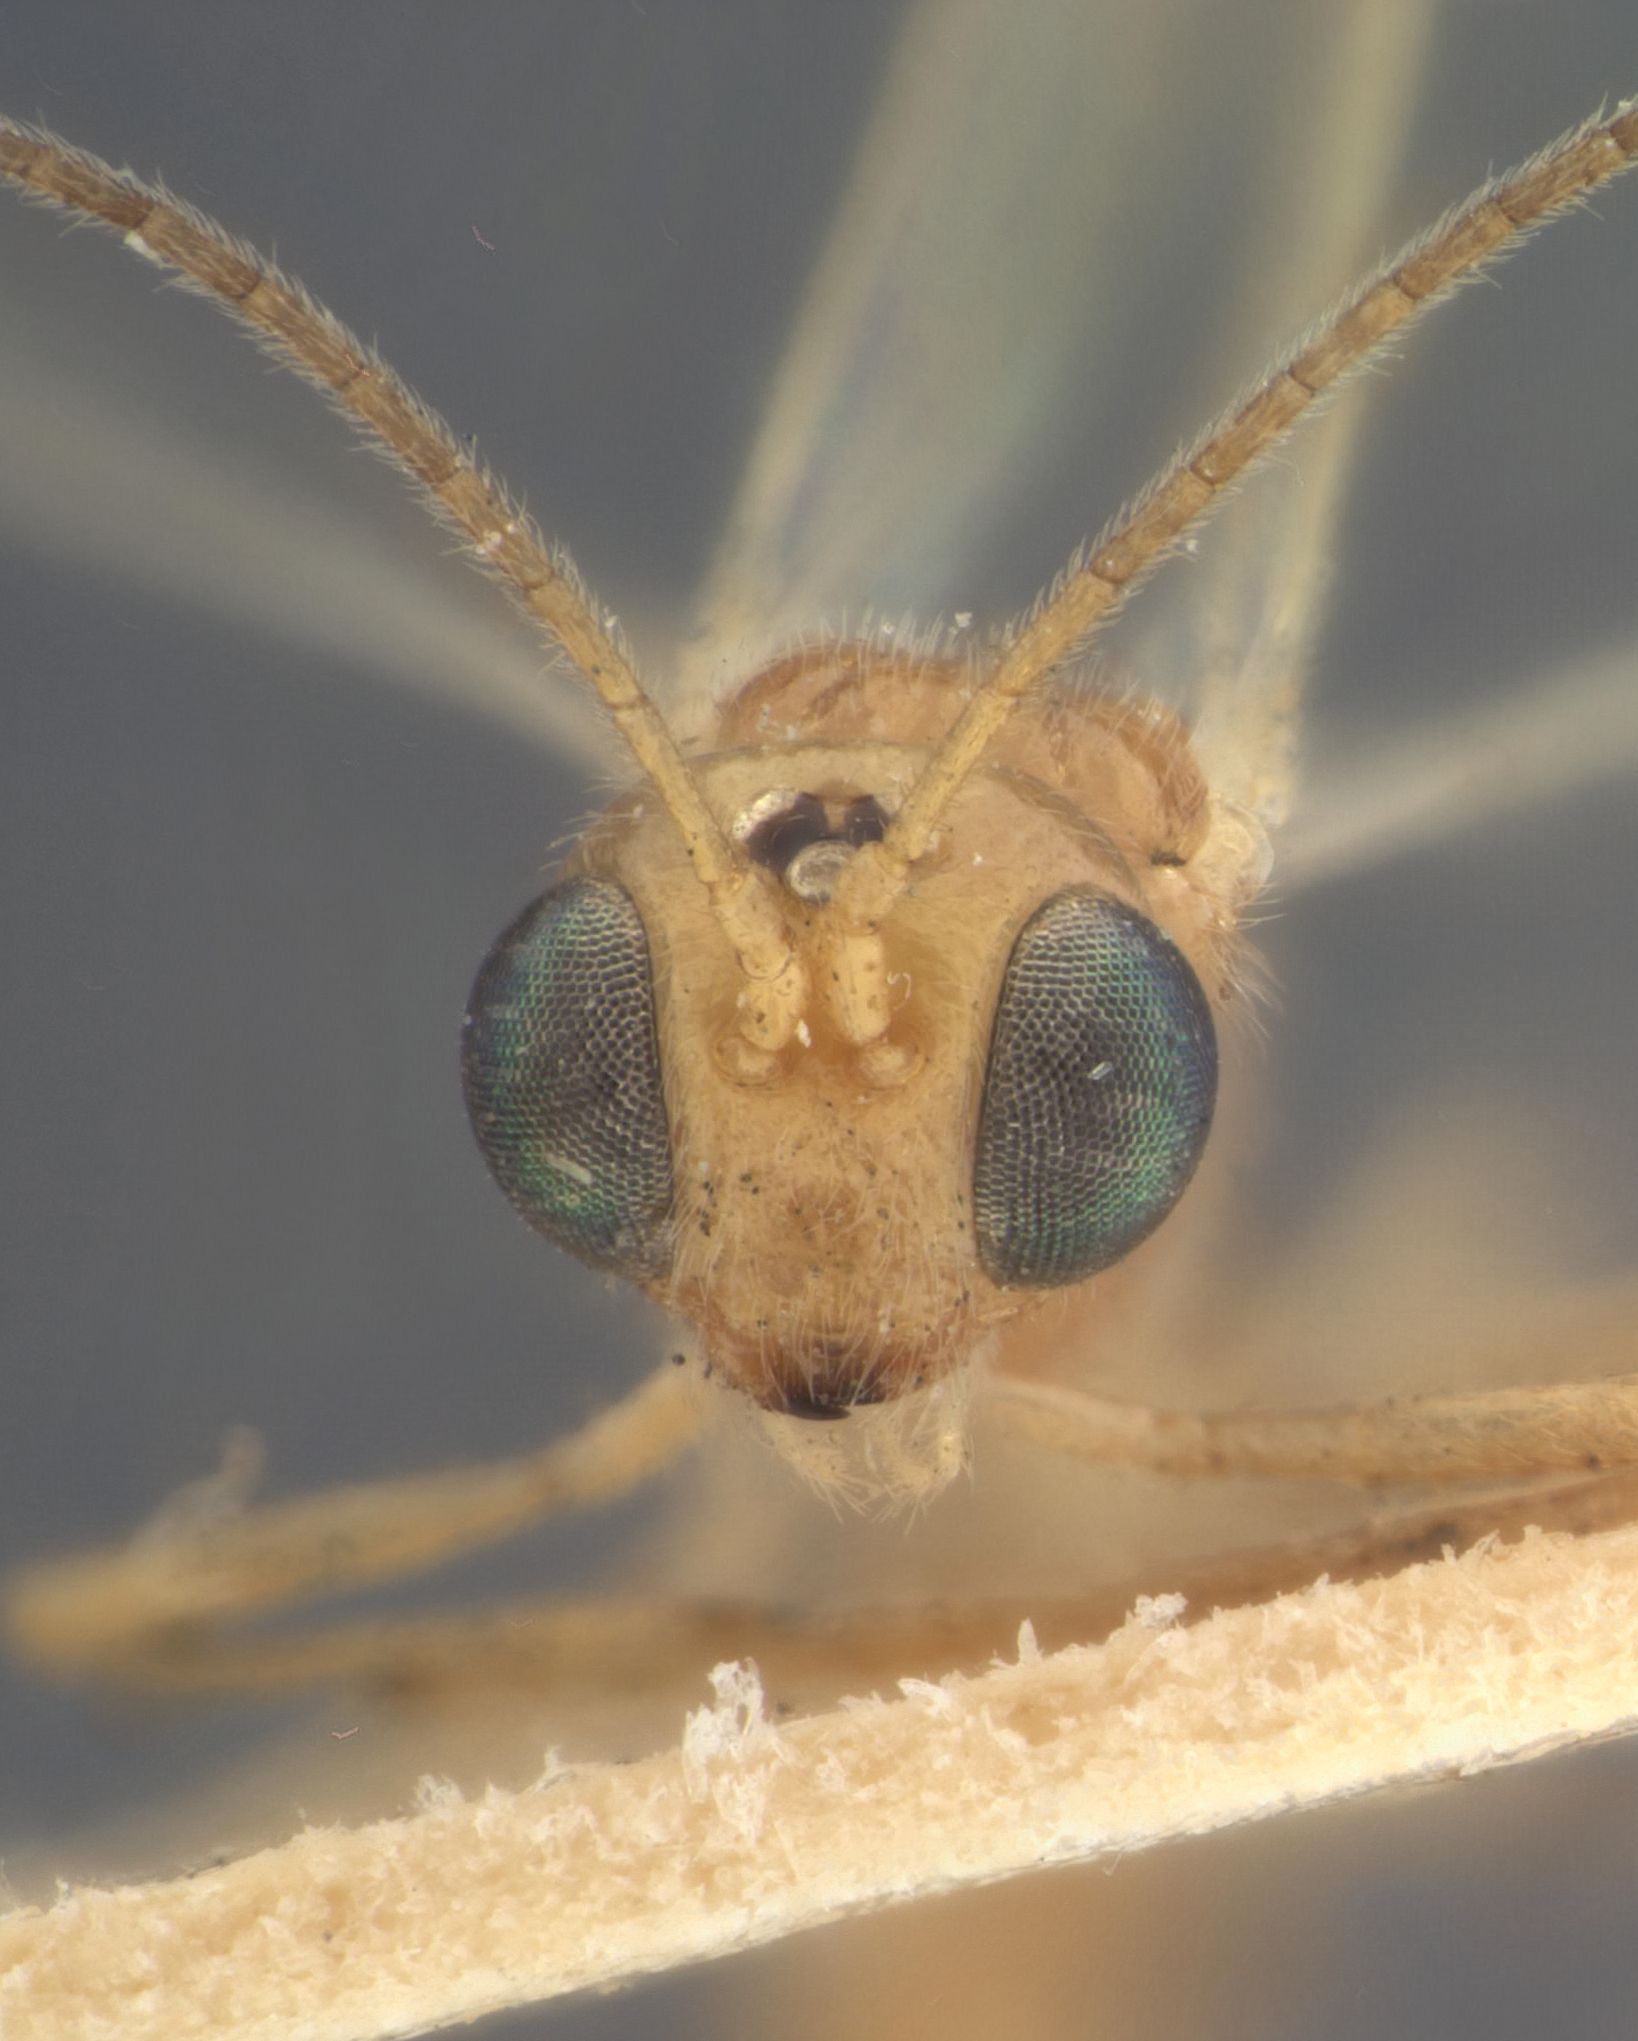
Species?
Meteoridea japonensis
